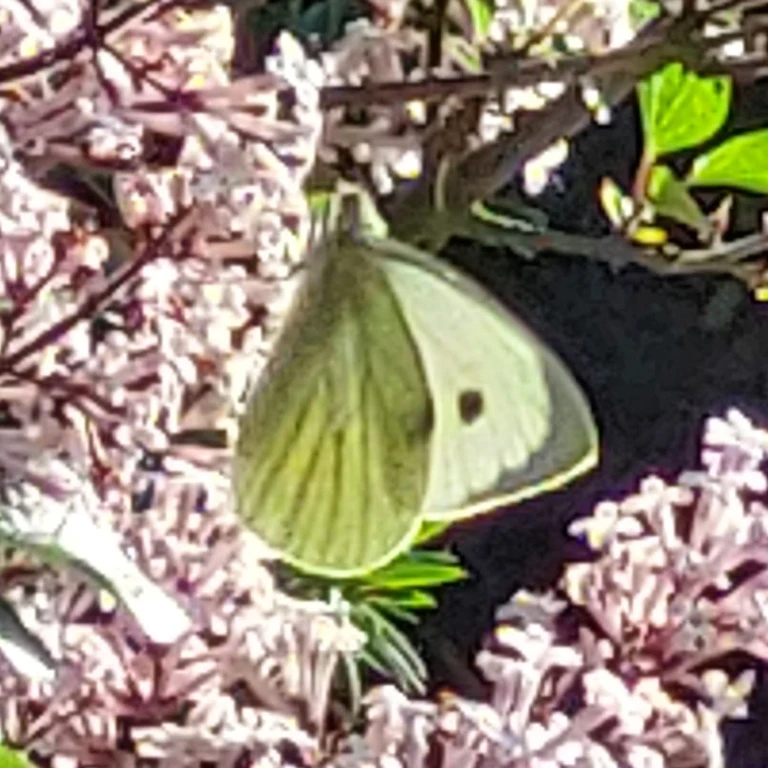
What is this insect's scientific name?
Pieris brassicae
